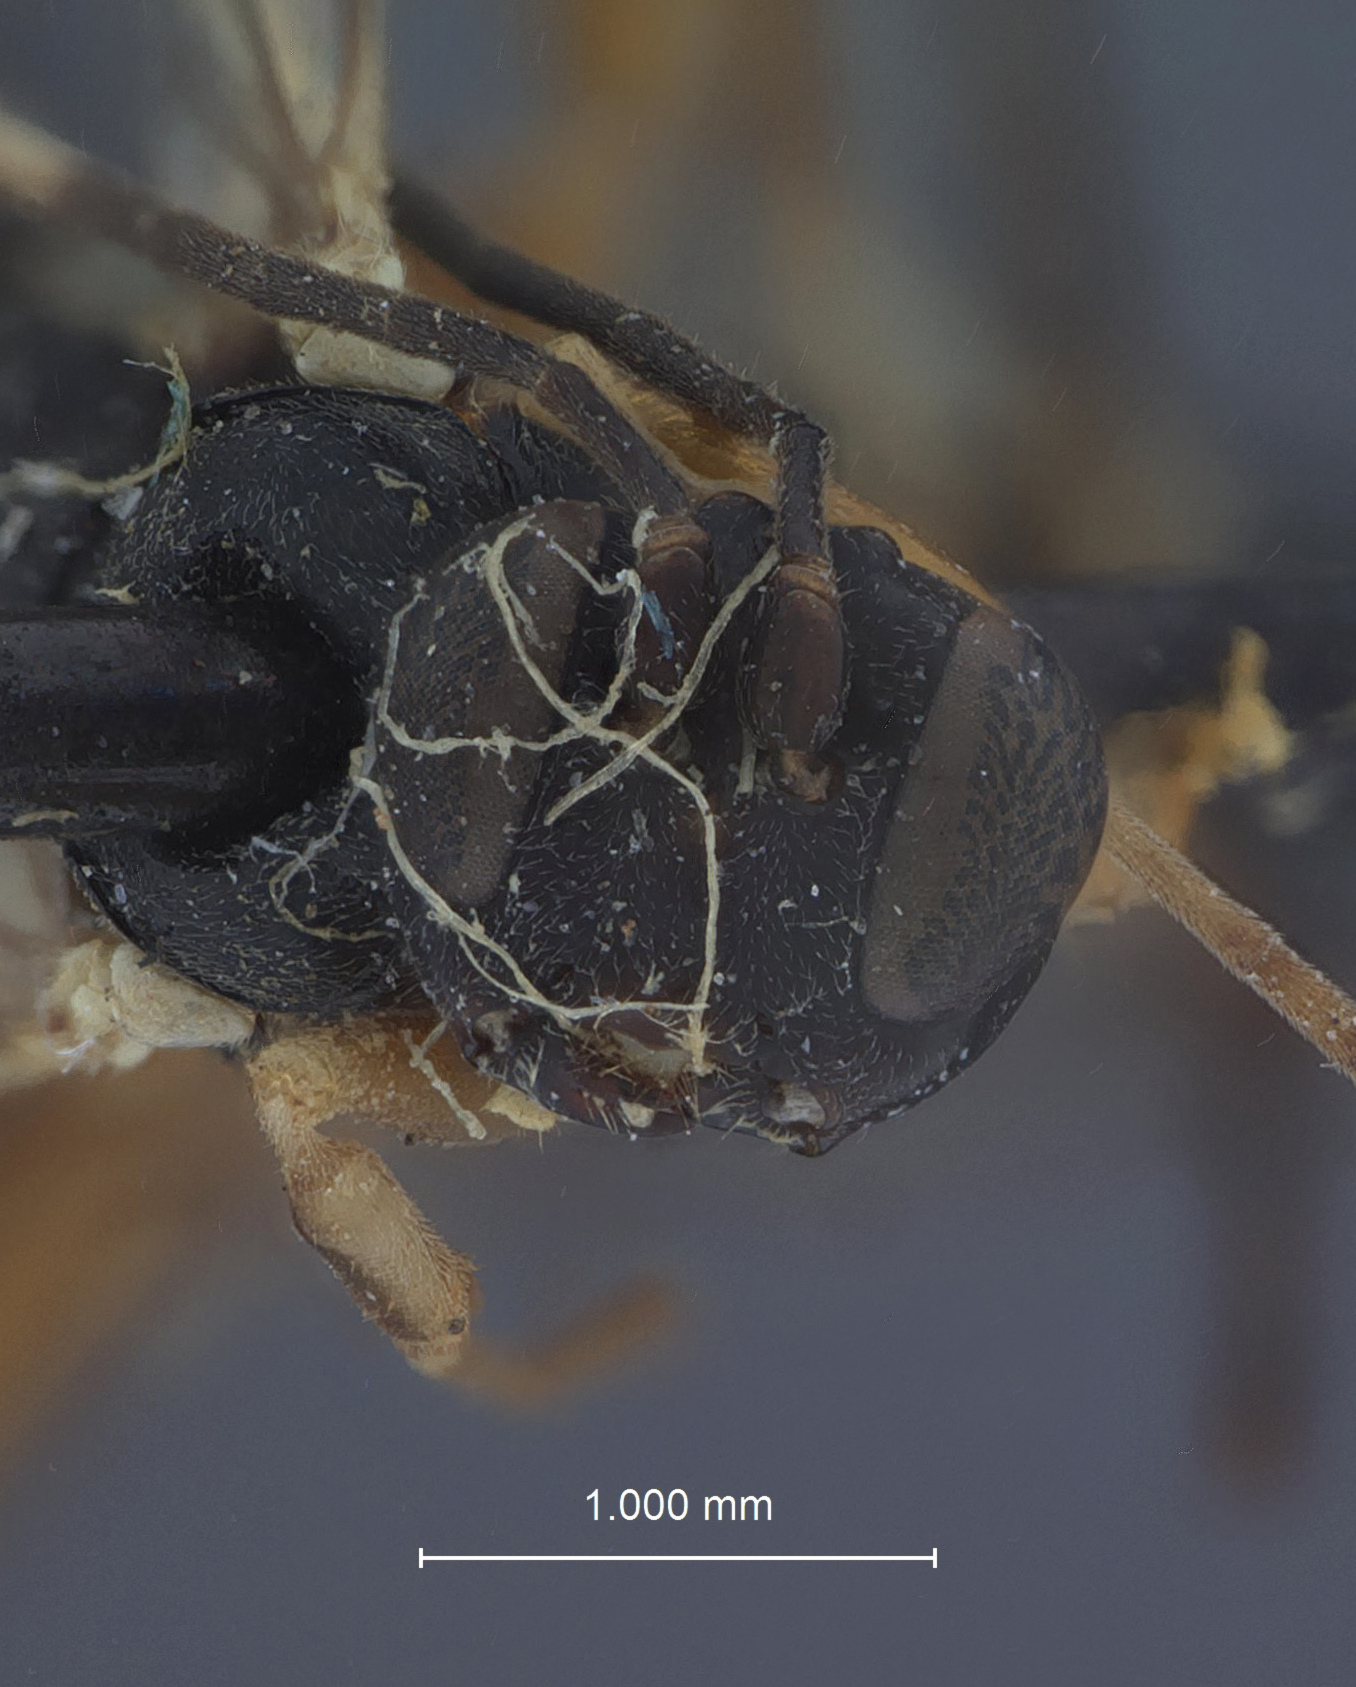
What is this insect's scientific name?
Asternaulax fiskei
